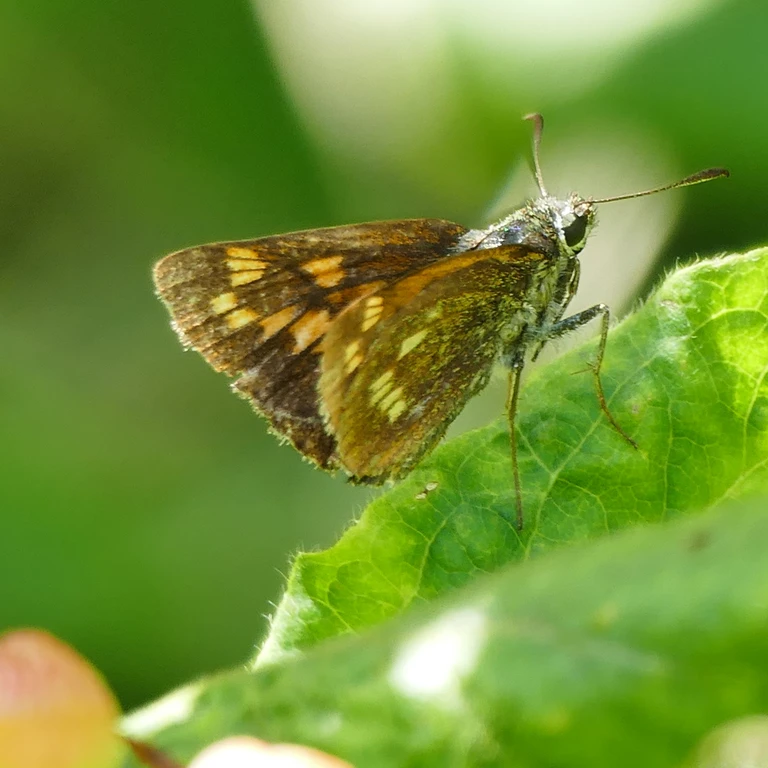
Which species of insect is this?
Ochlodes sylvanus (also Ochlodes venata)
